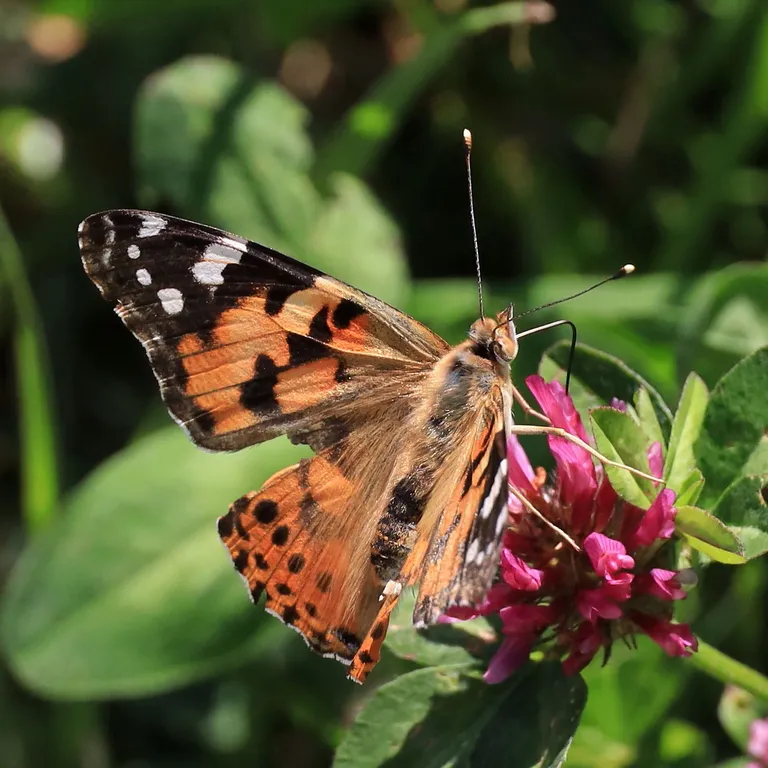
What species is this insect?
Vanessa cardui
